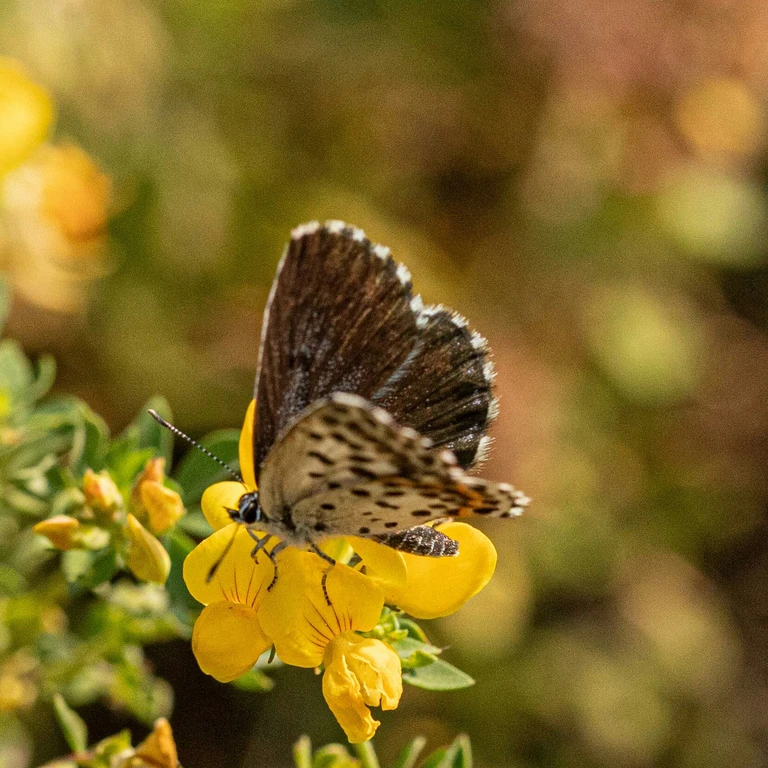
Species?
Scolitantides orion
